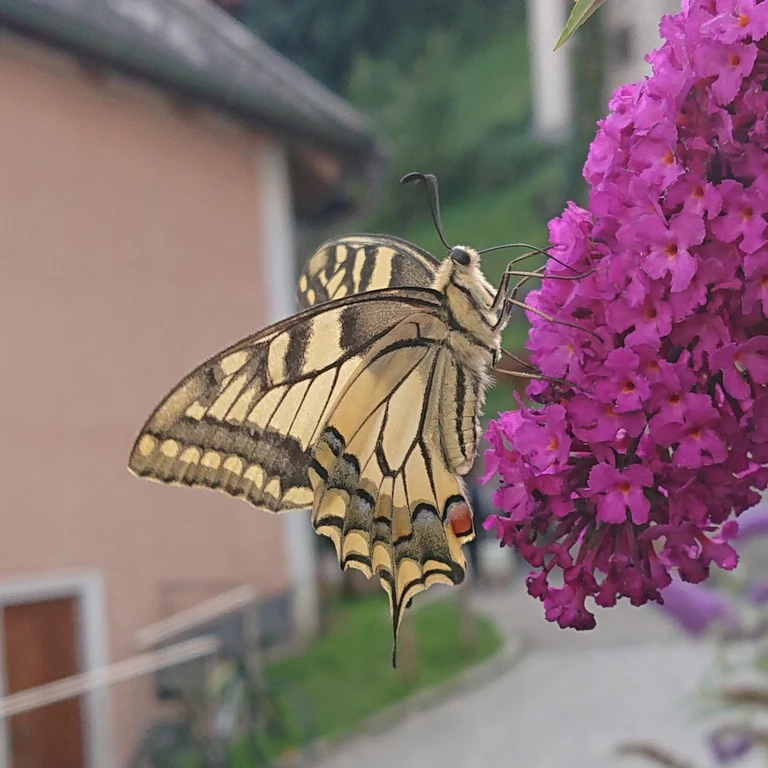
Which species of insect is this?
Papilio machaon
